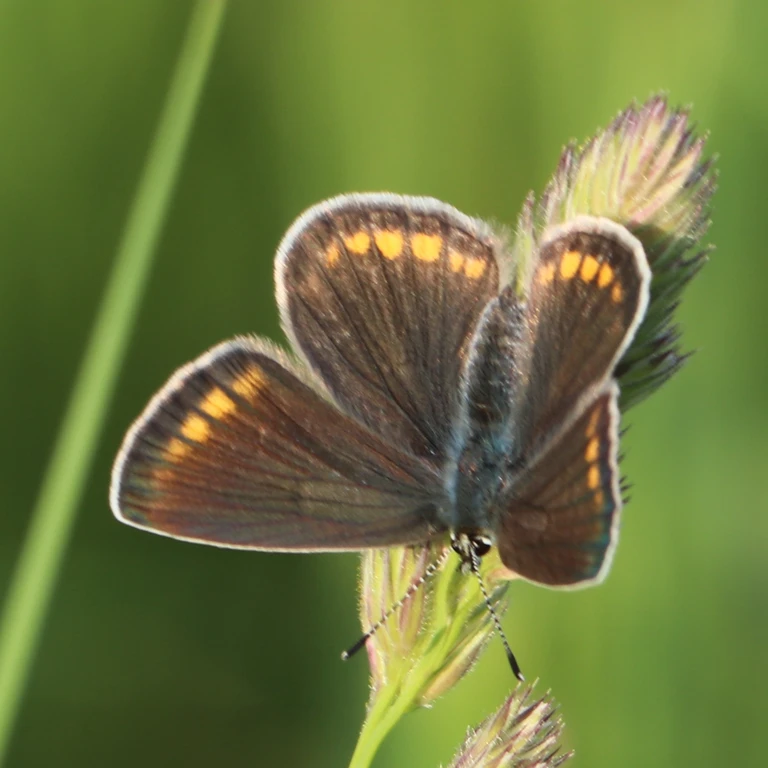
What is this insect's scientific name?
Polyommatus icarus
